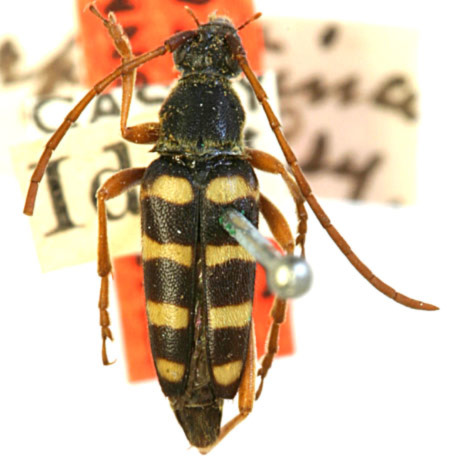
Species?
Stenostrophia serpentina (also Stenostrophia tribalteata)
